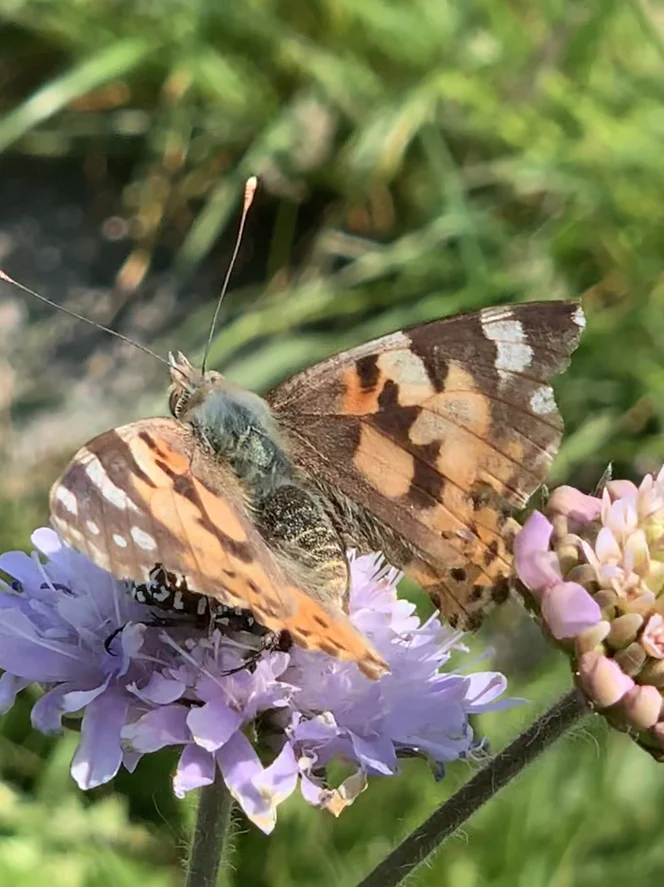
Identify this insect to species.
Vanessa cardui
